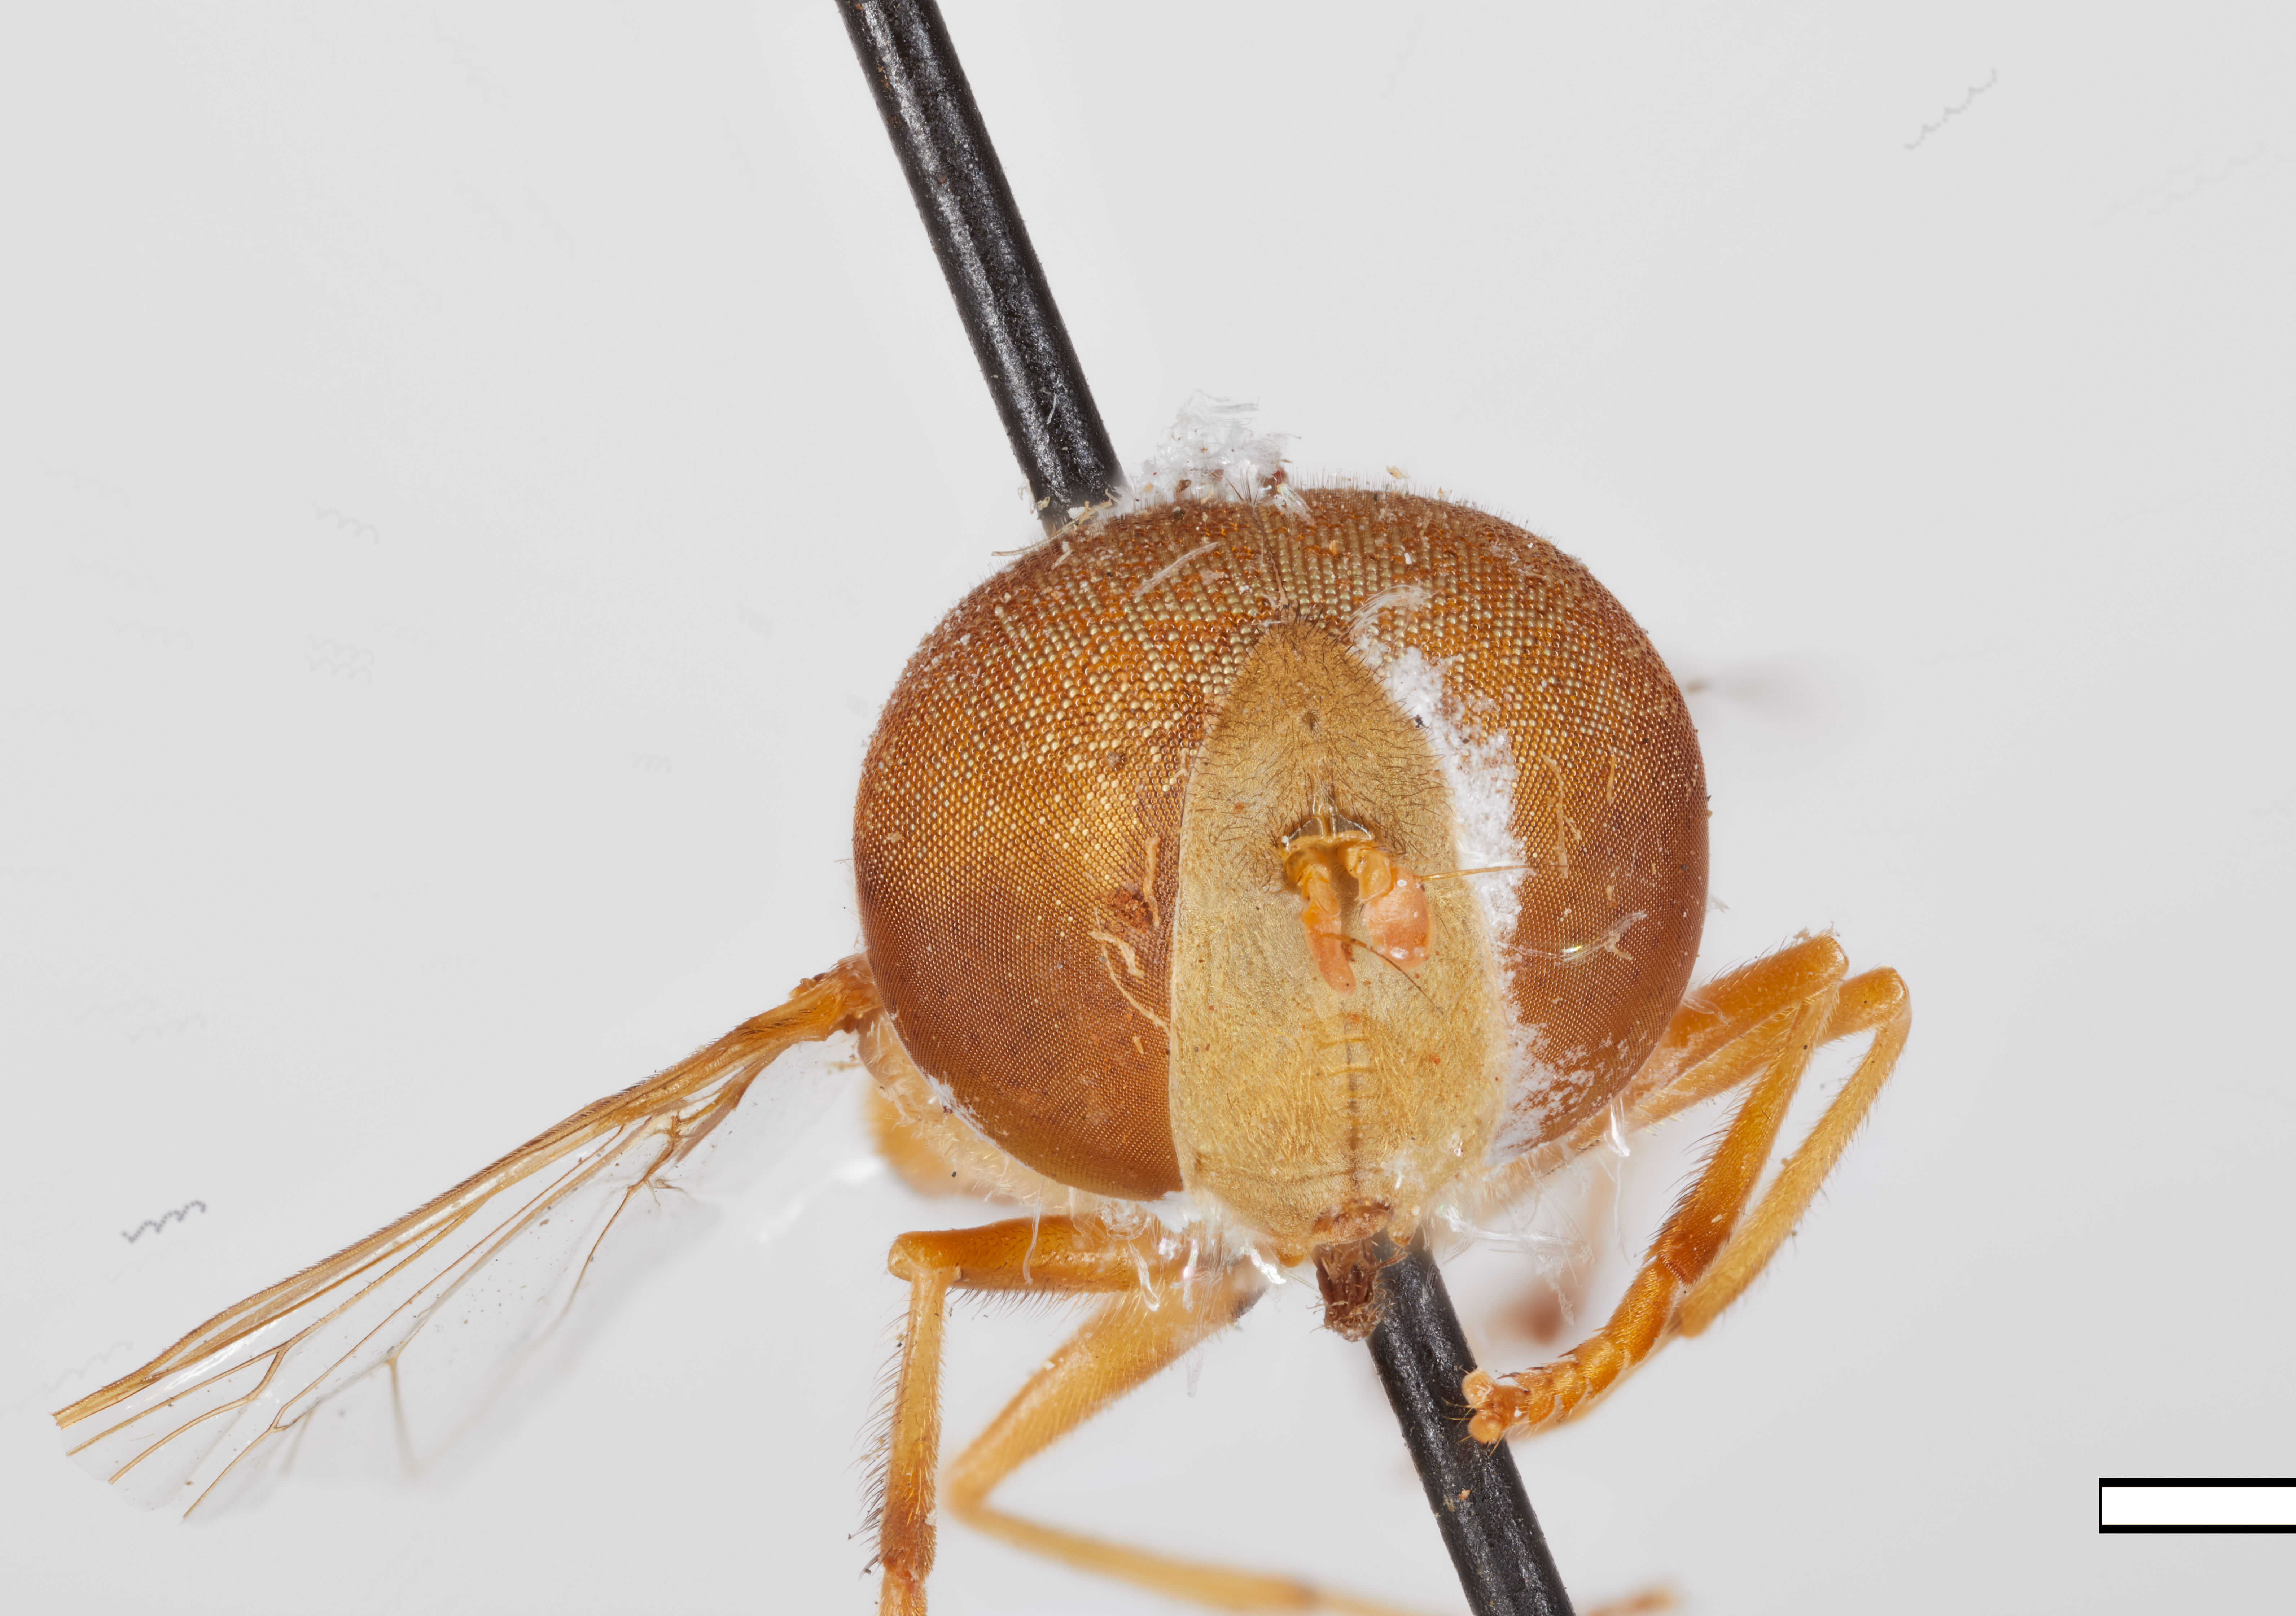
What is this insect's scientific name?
Lathyrophthalmus lutescens
